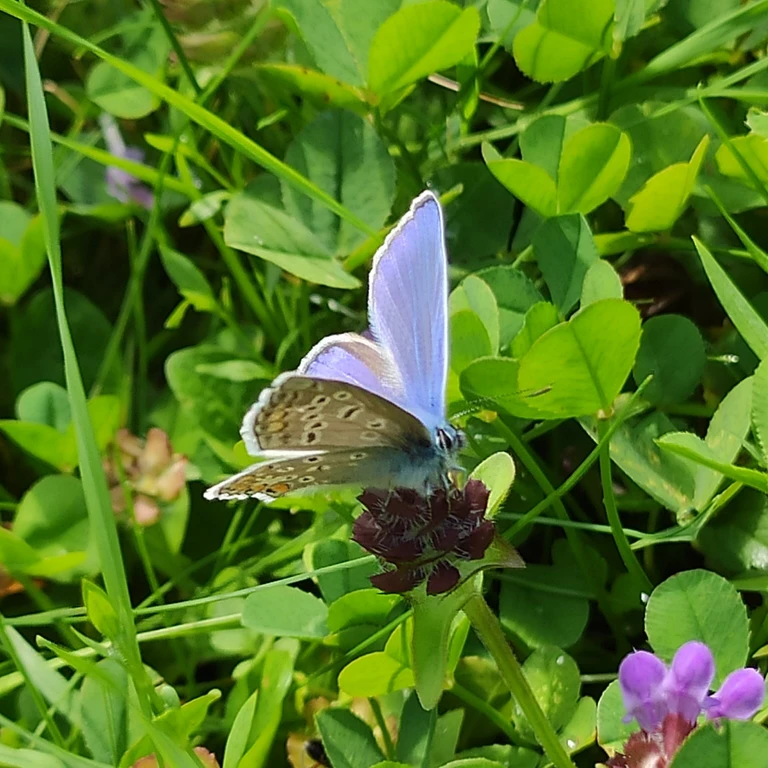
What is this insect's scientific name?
Polyommatus icarus
